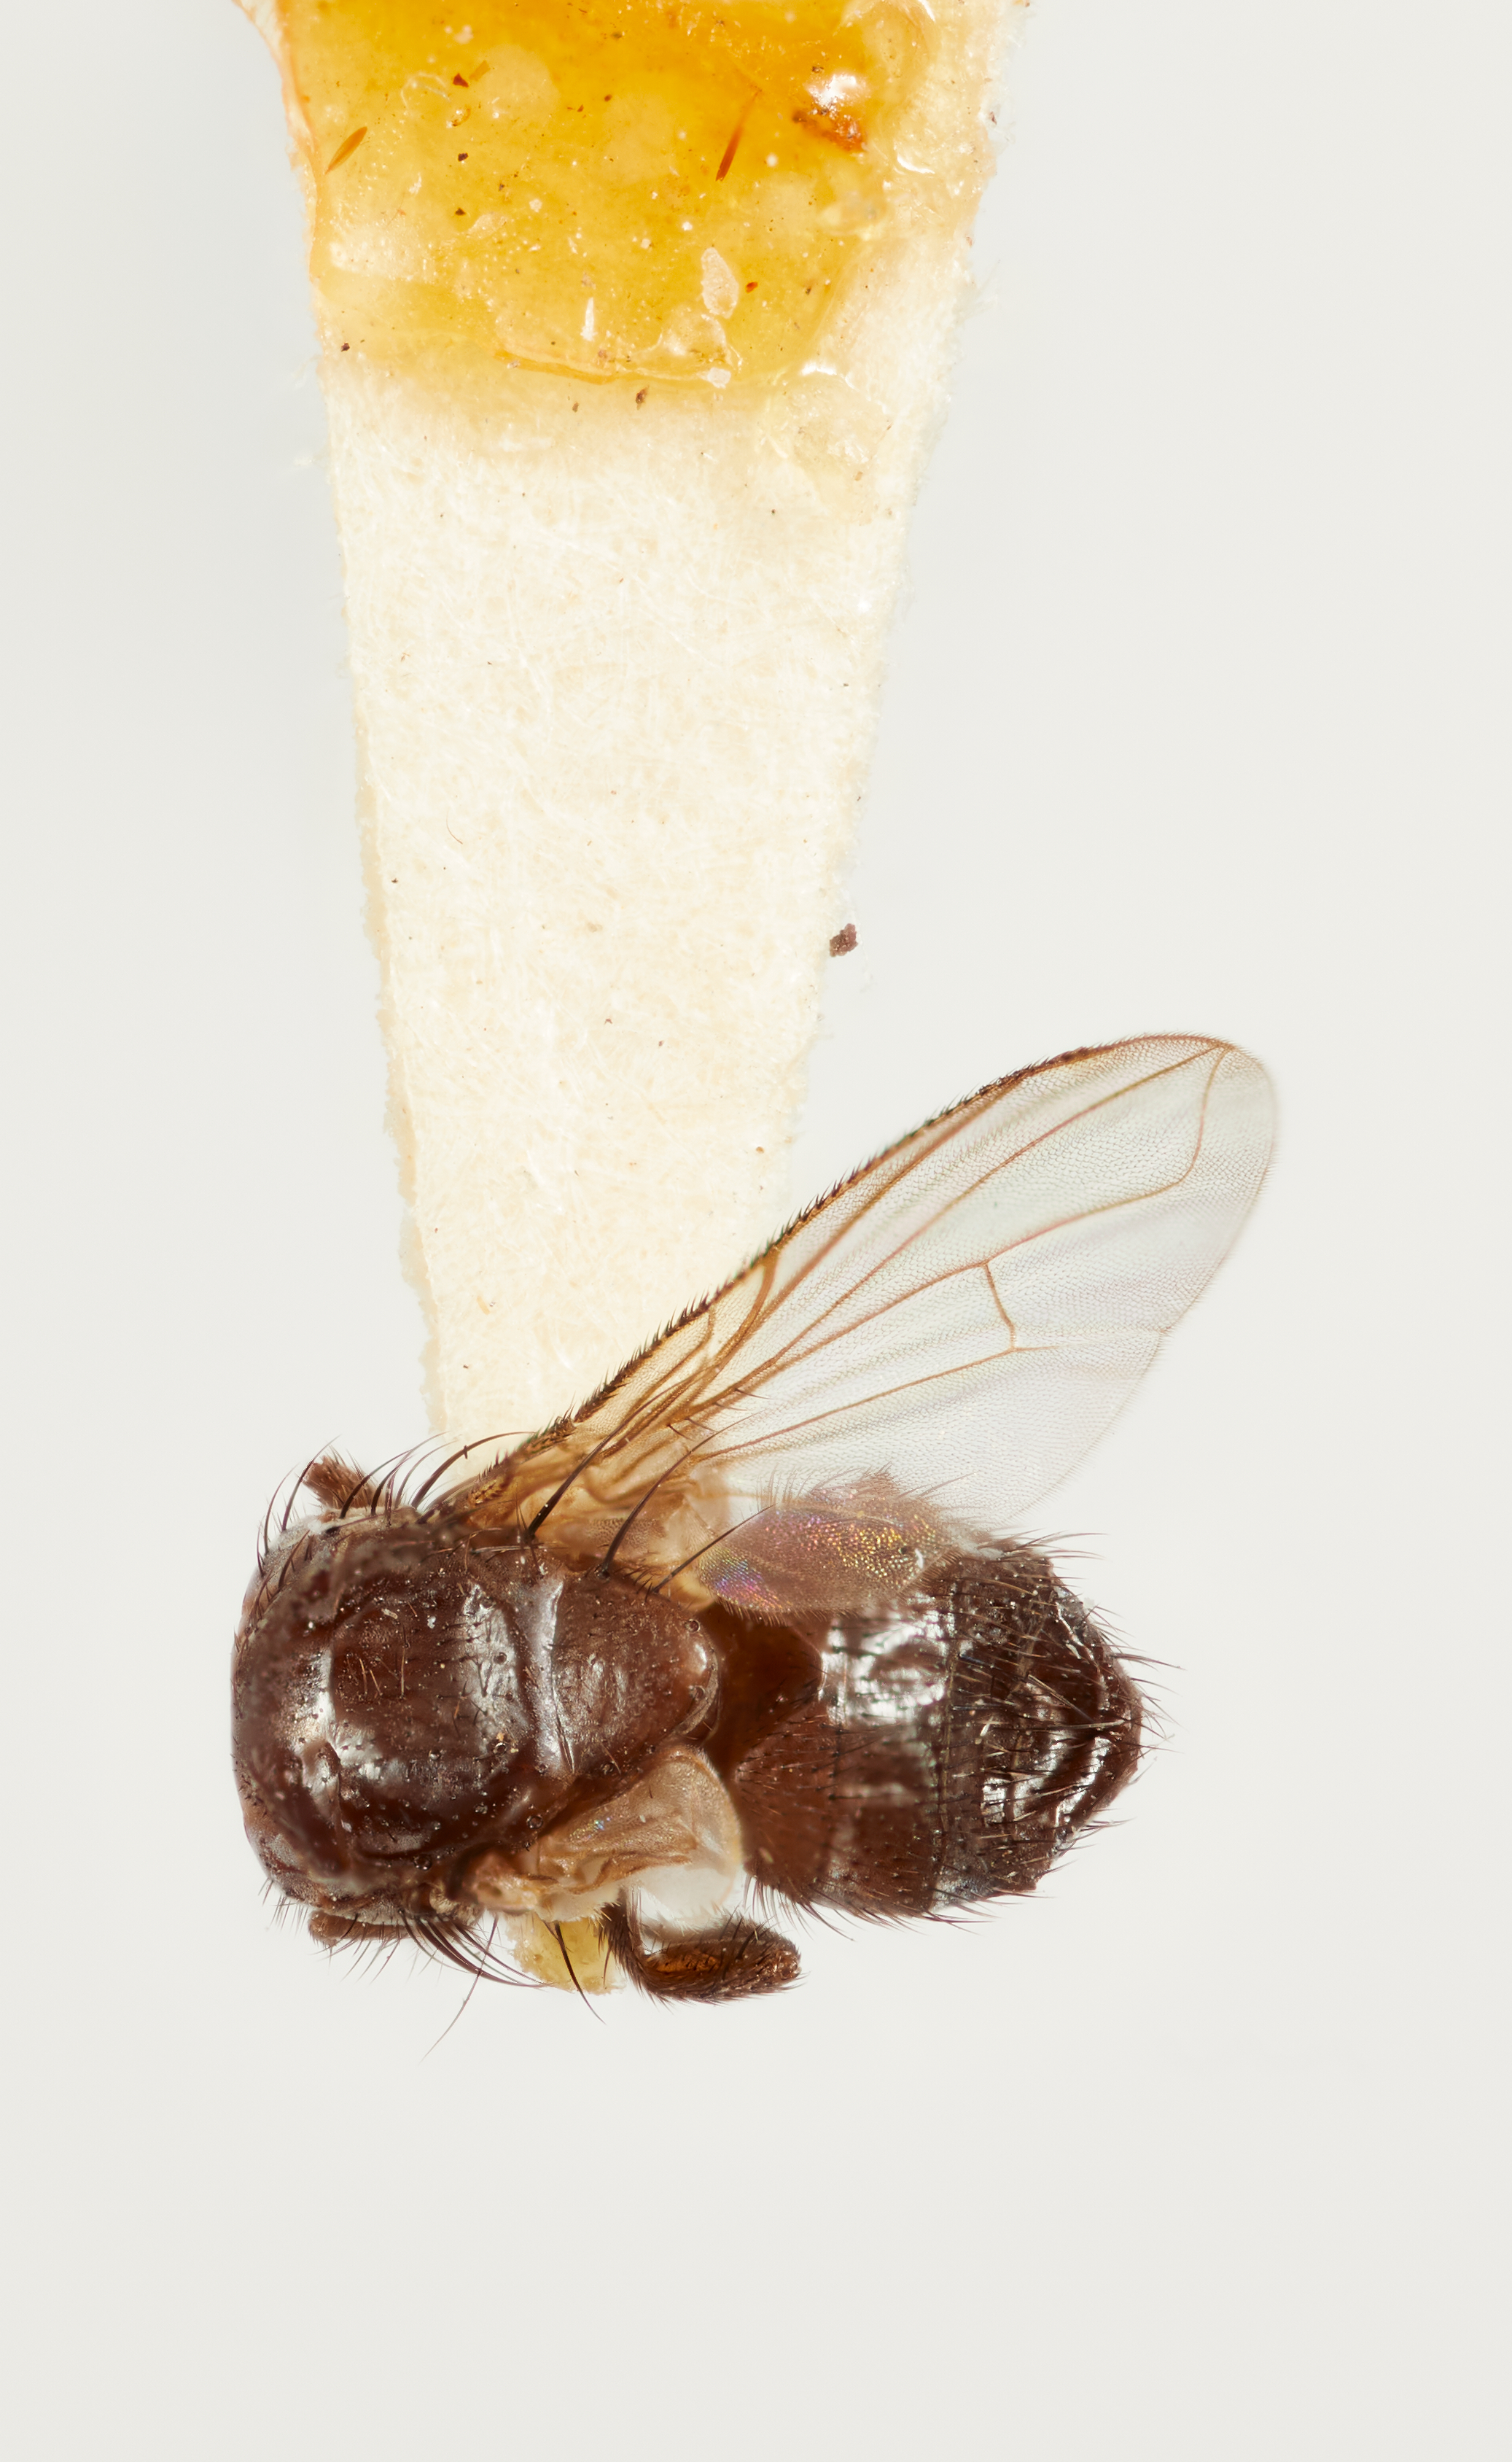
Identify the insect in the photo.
Calpodomyia linearis
